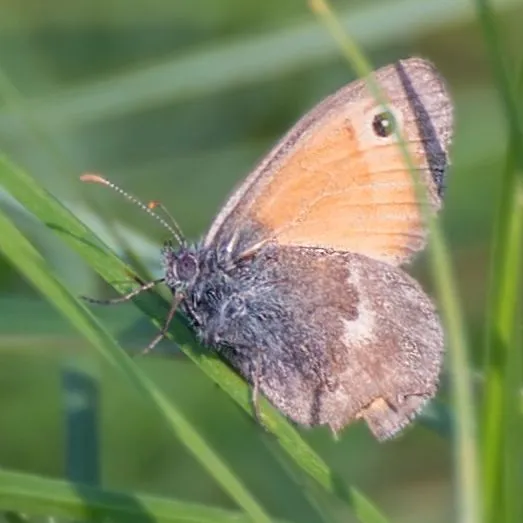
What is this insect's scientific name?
Coenonympha pamphilus
